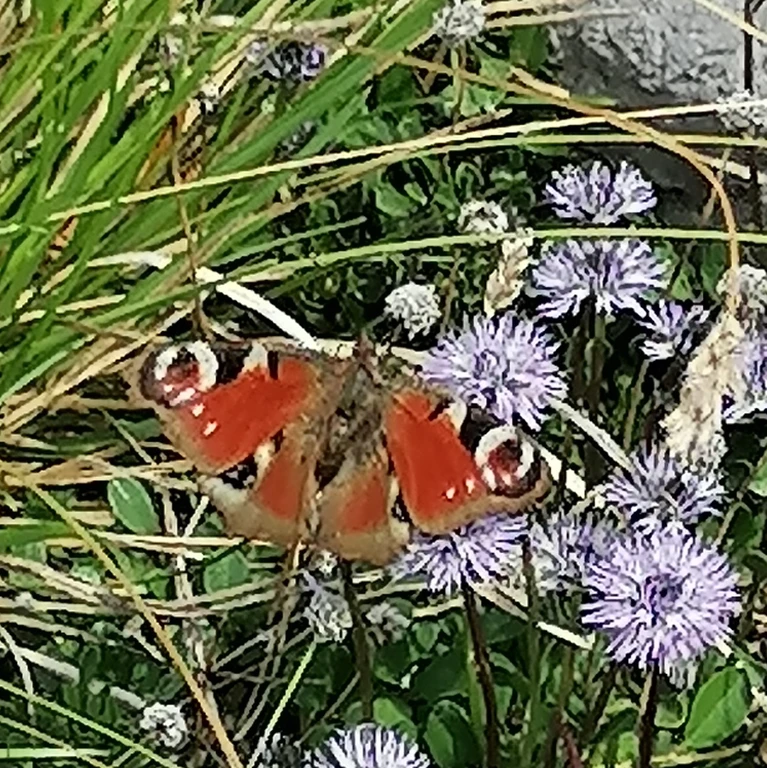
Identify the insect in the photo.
Aglais io
